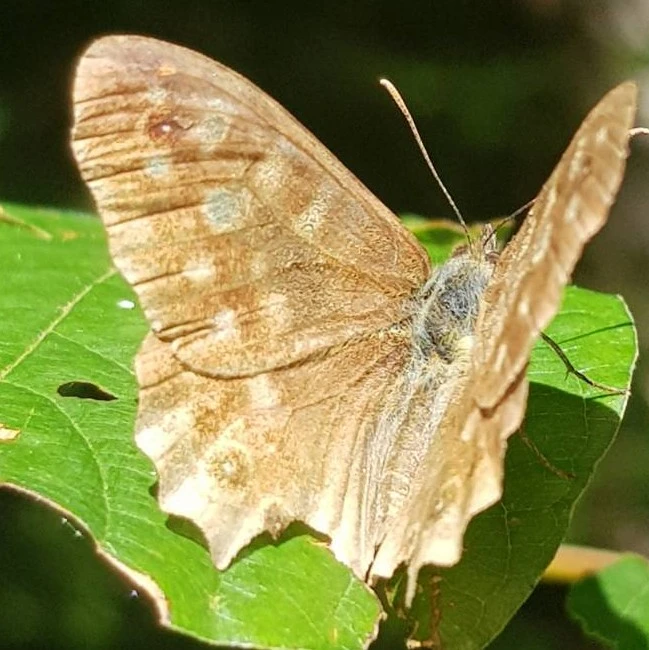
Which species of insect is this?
Pararge aegeria
